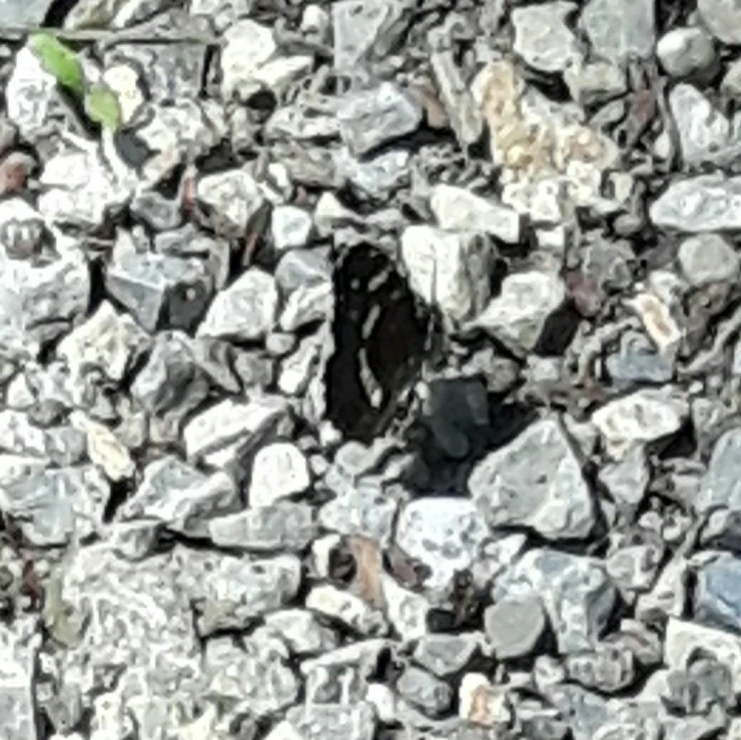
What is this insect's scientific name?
Araschnia levana
